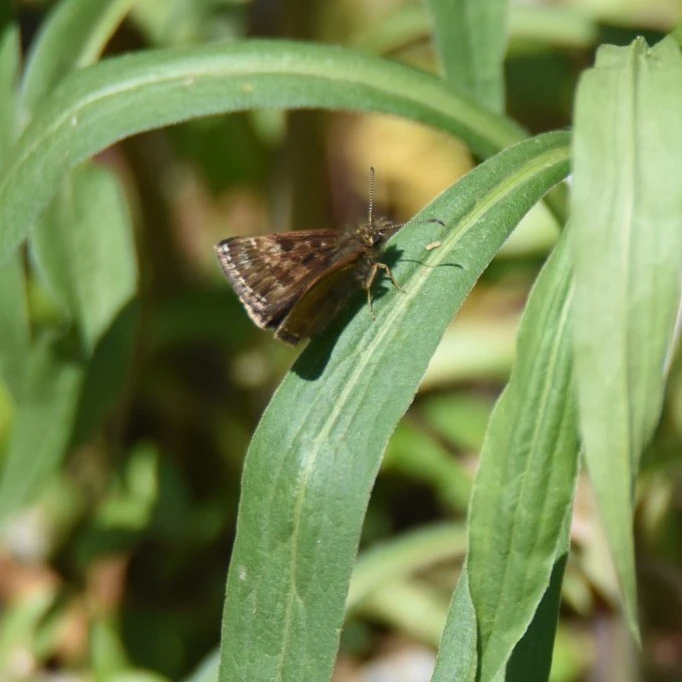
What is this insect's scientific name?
Erynnis tages
